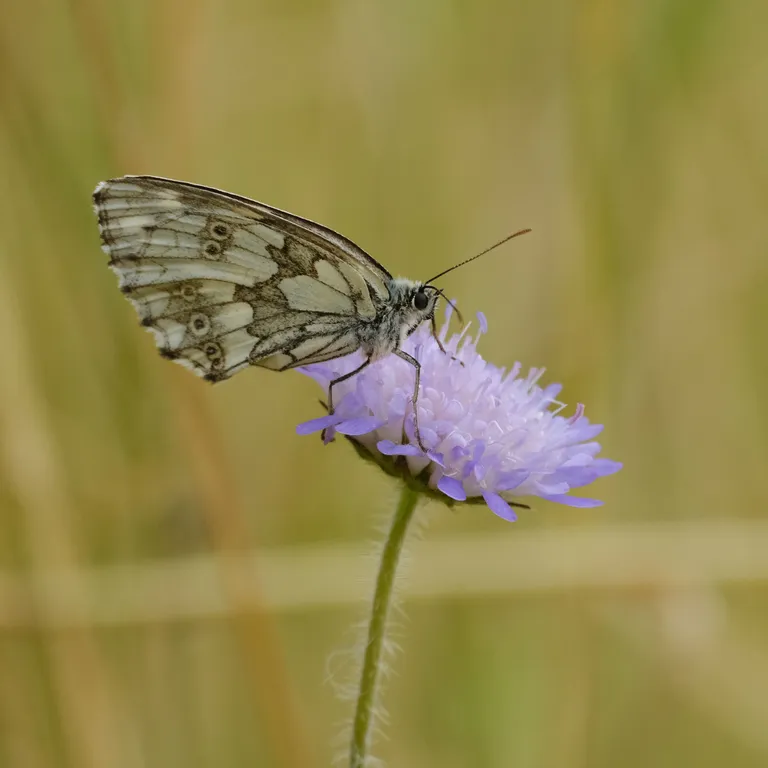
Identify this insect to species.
Melanargia galathea
